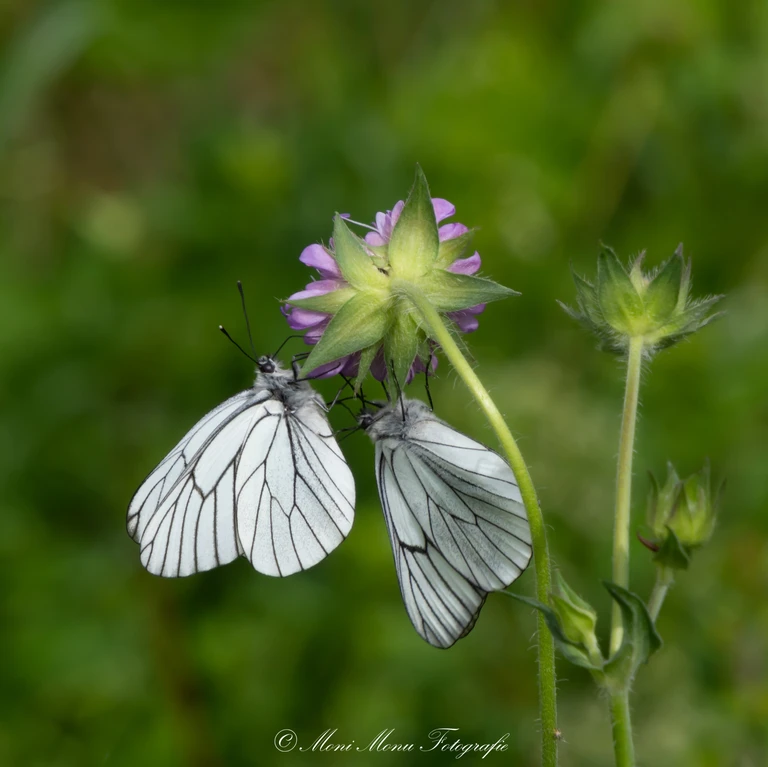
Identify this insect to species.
Aporia crataegi
